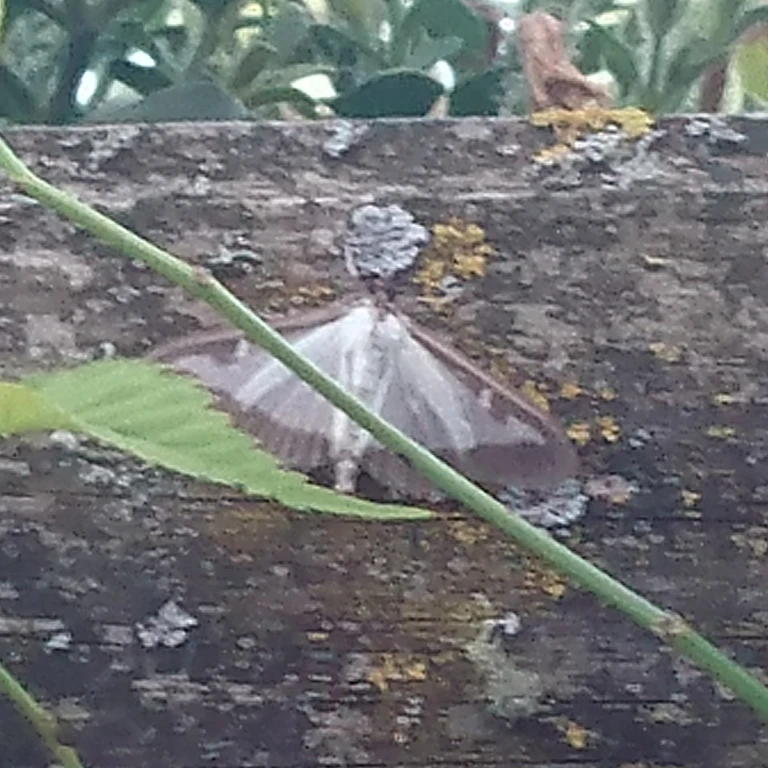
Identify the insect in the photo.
Cydalima perspectalis
